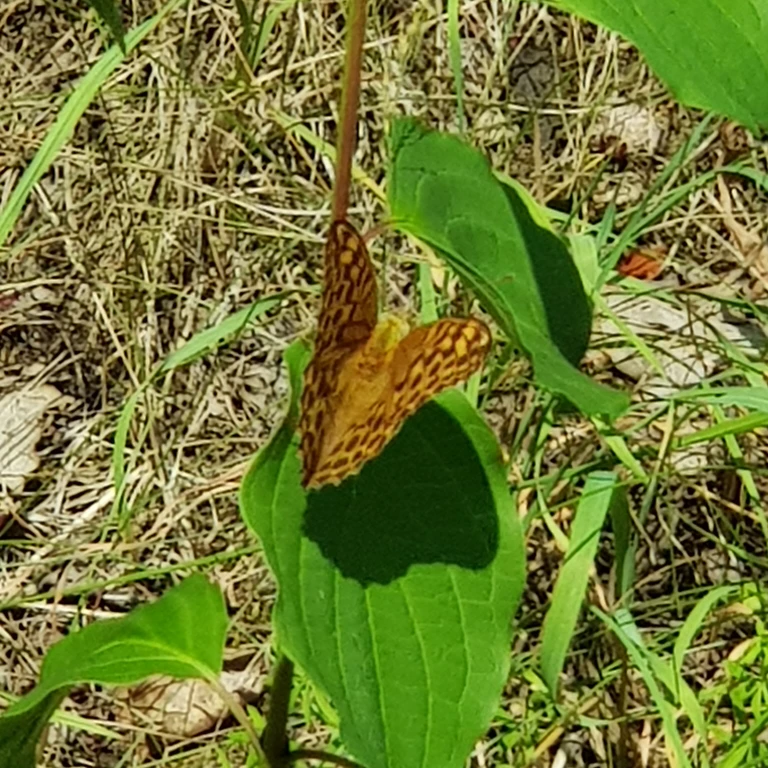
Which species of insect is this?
Argynnis paphia
